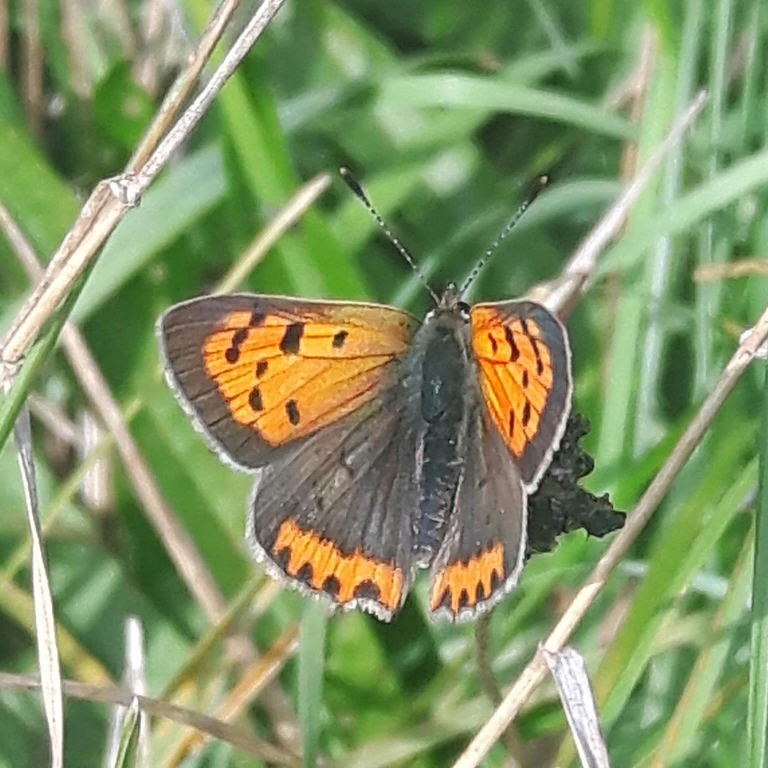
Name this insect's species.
Lycaena phlaeas
